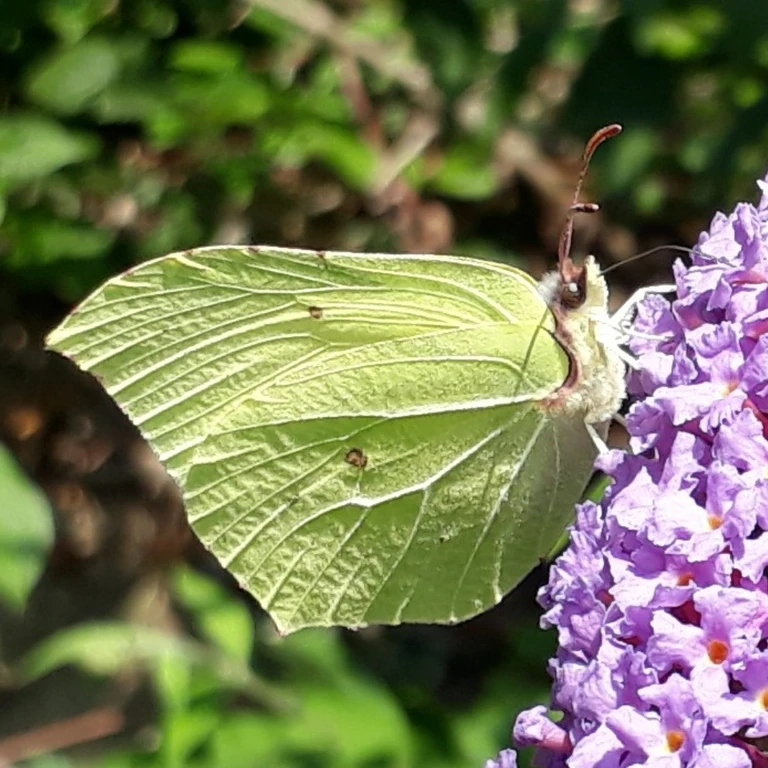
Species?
Gonepteryx rhamni
